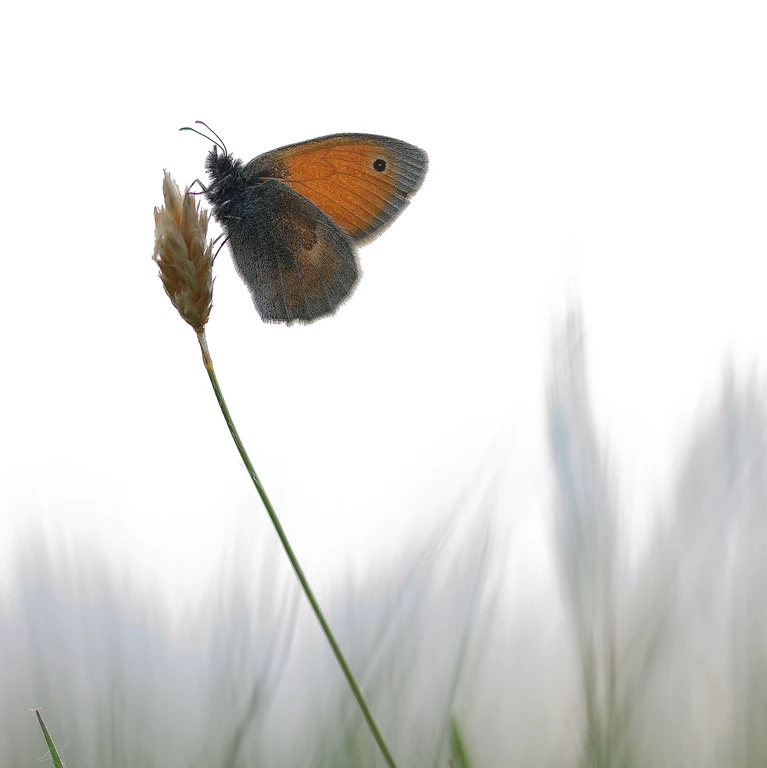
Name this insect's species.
Coenonympha pamphilus
